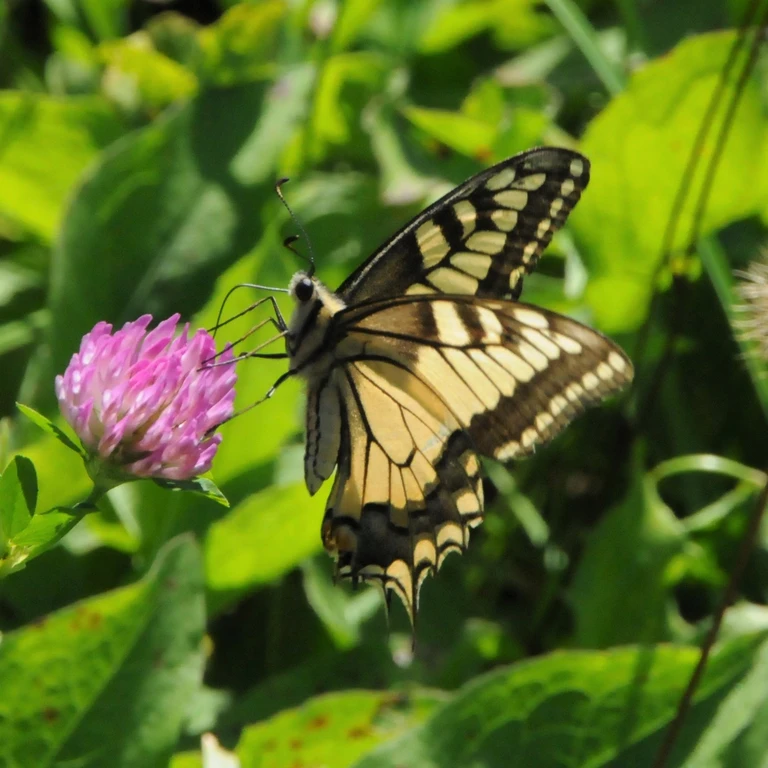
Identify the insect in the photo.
Papilio machaon
